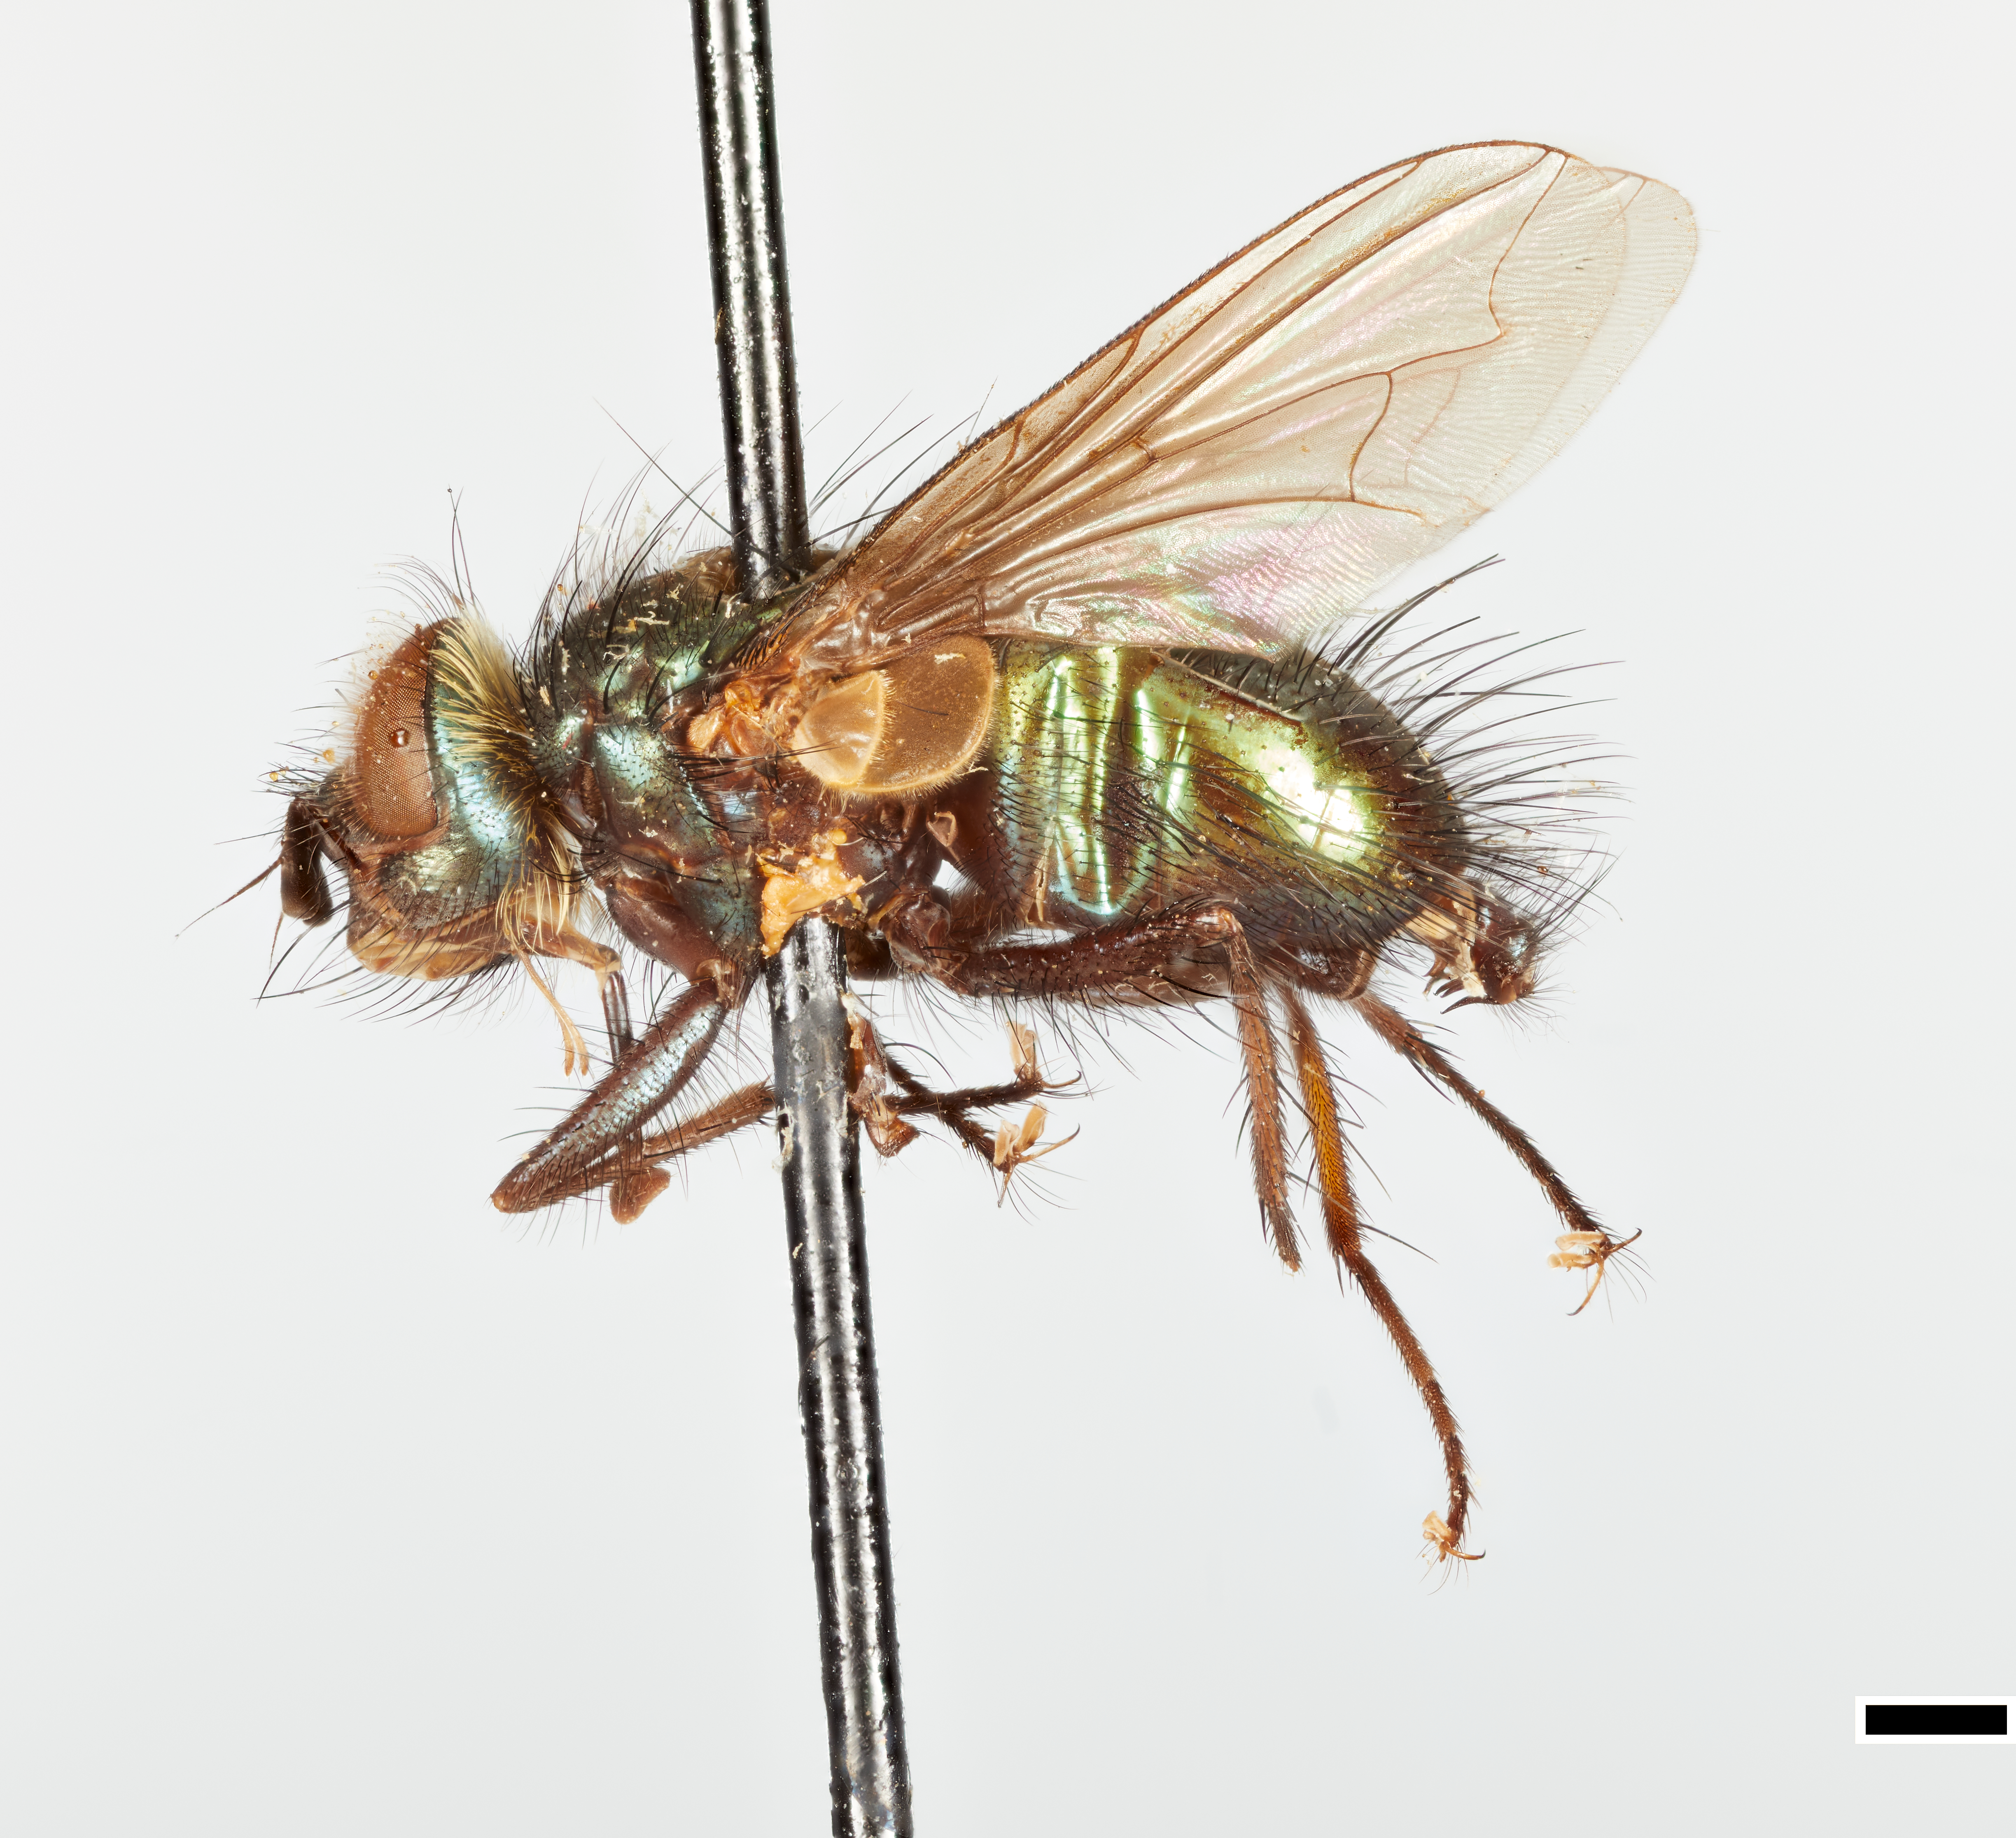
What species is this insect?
Eucomus strictus
